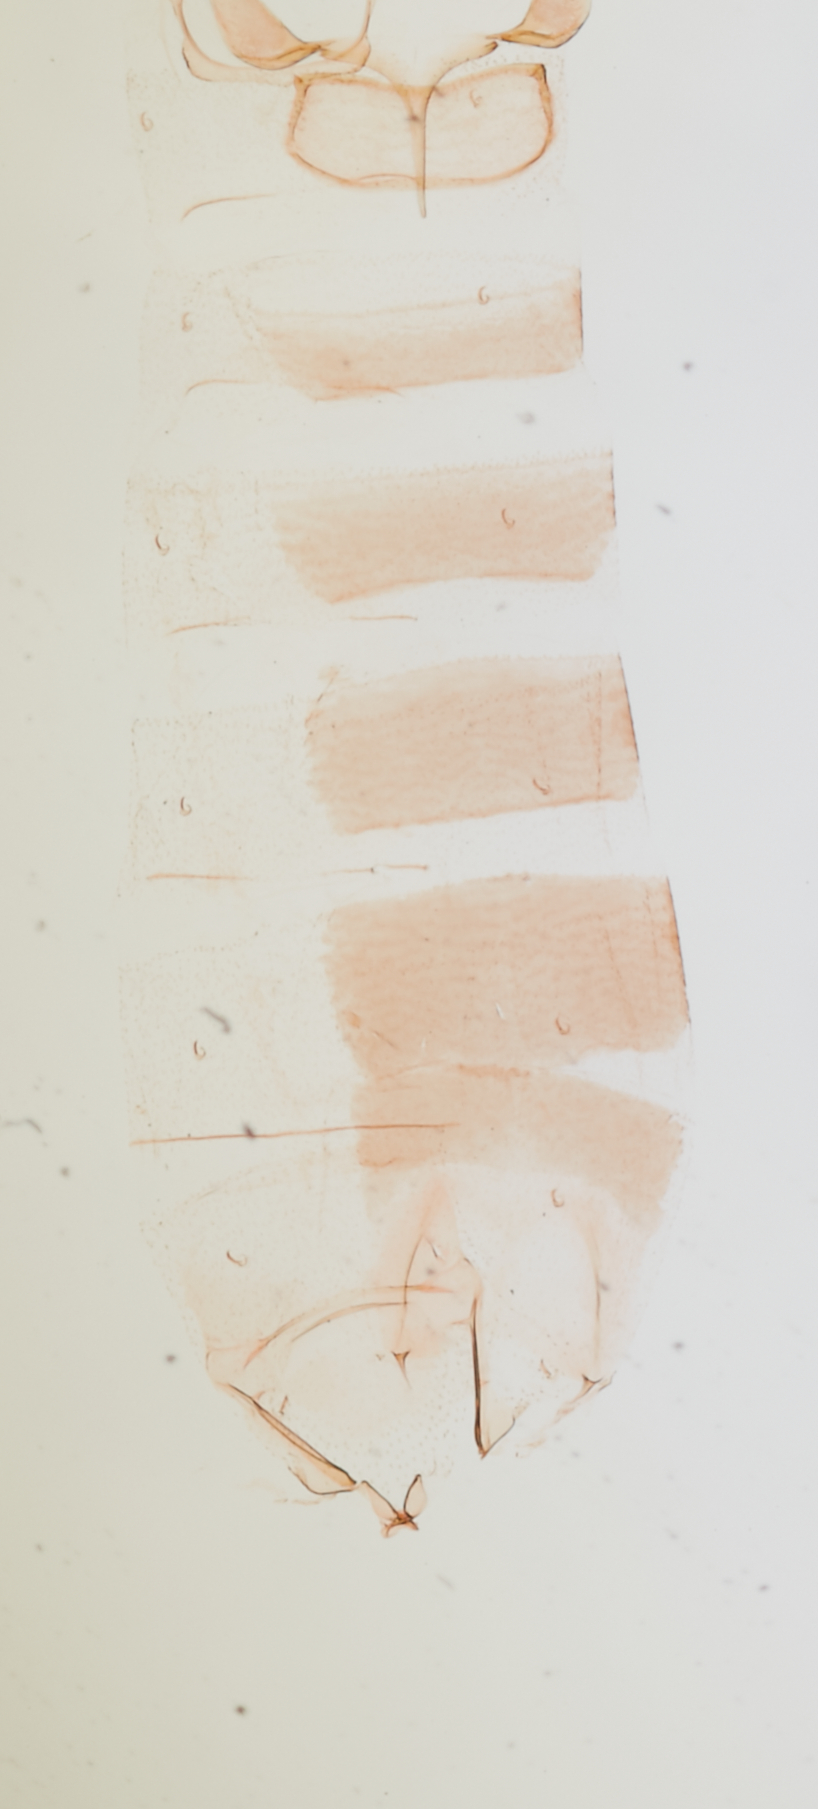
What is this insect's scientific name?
Perimede parilis
